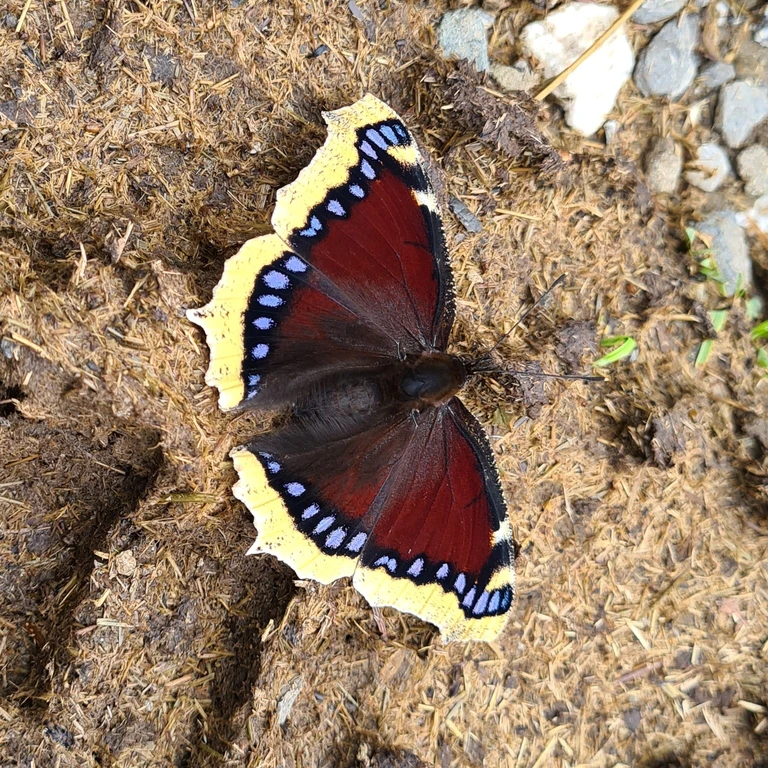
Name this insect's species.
Nymphalis antiopa
